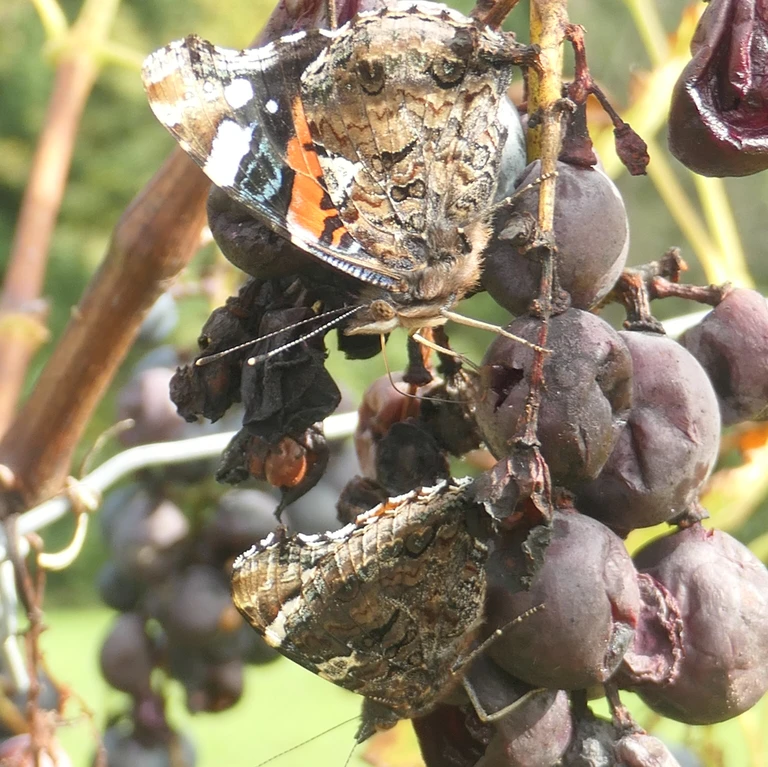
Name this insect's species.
Vanessa atalanta
